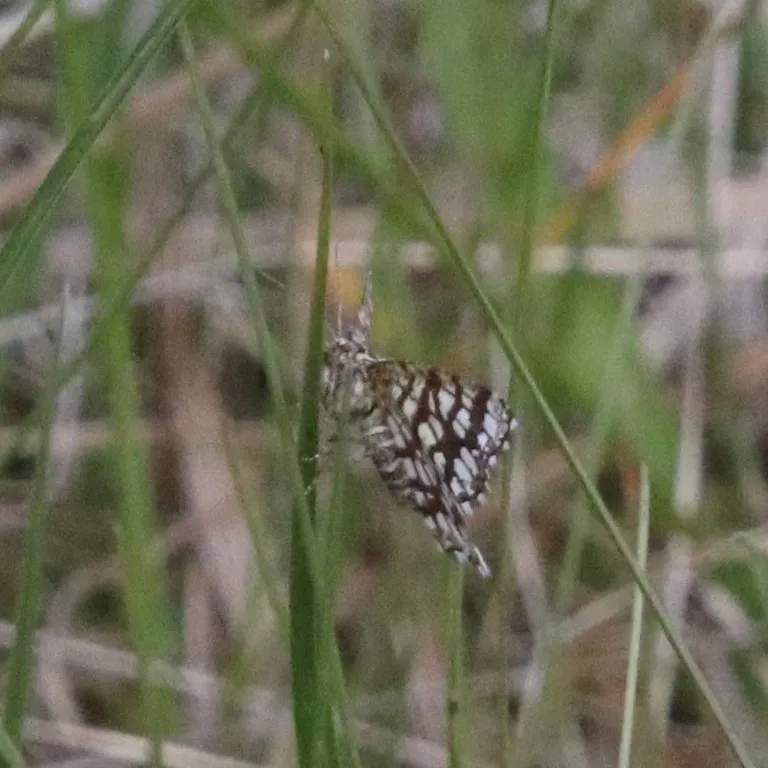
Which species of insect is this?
Chiasmia clathrata
